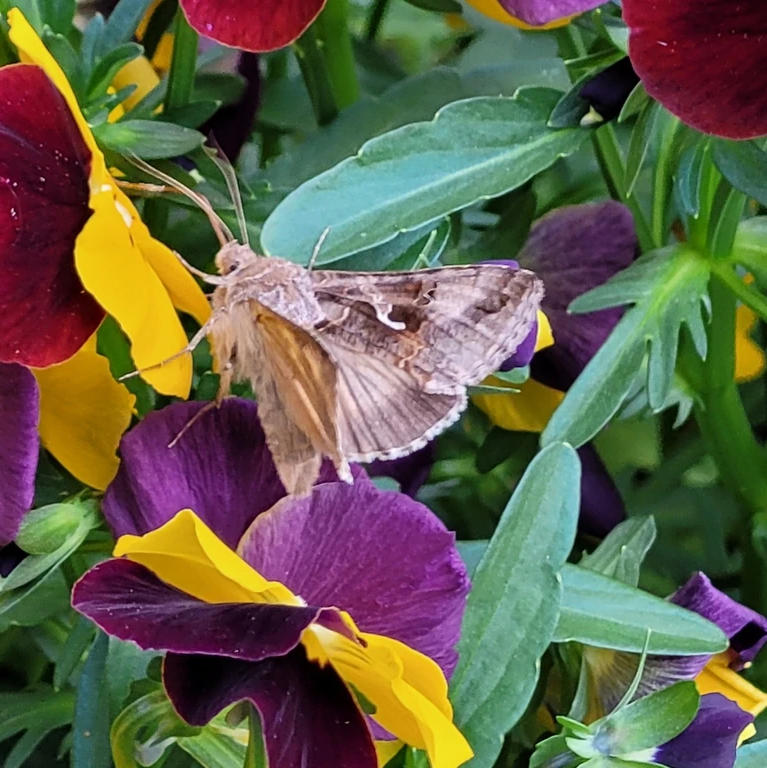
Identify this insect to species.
Autographa gamma
